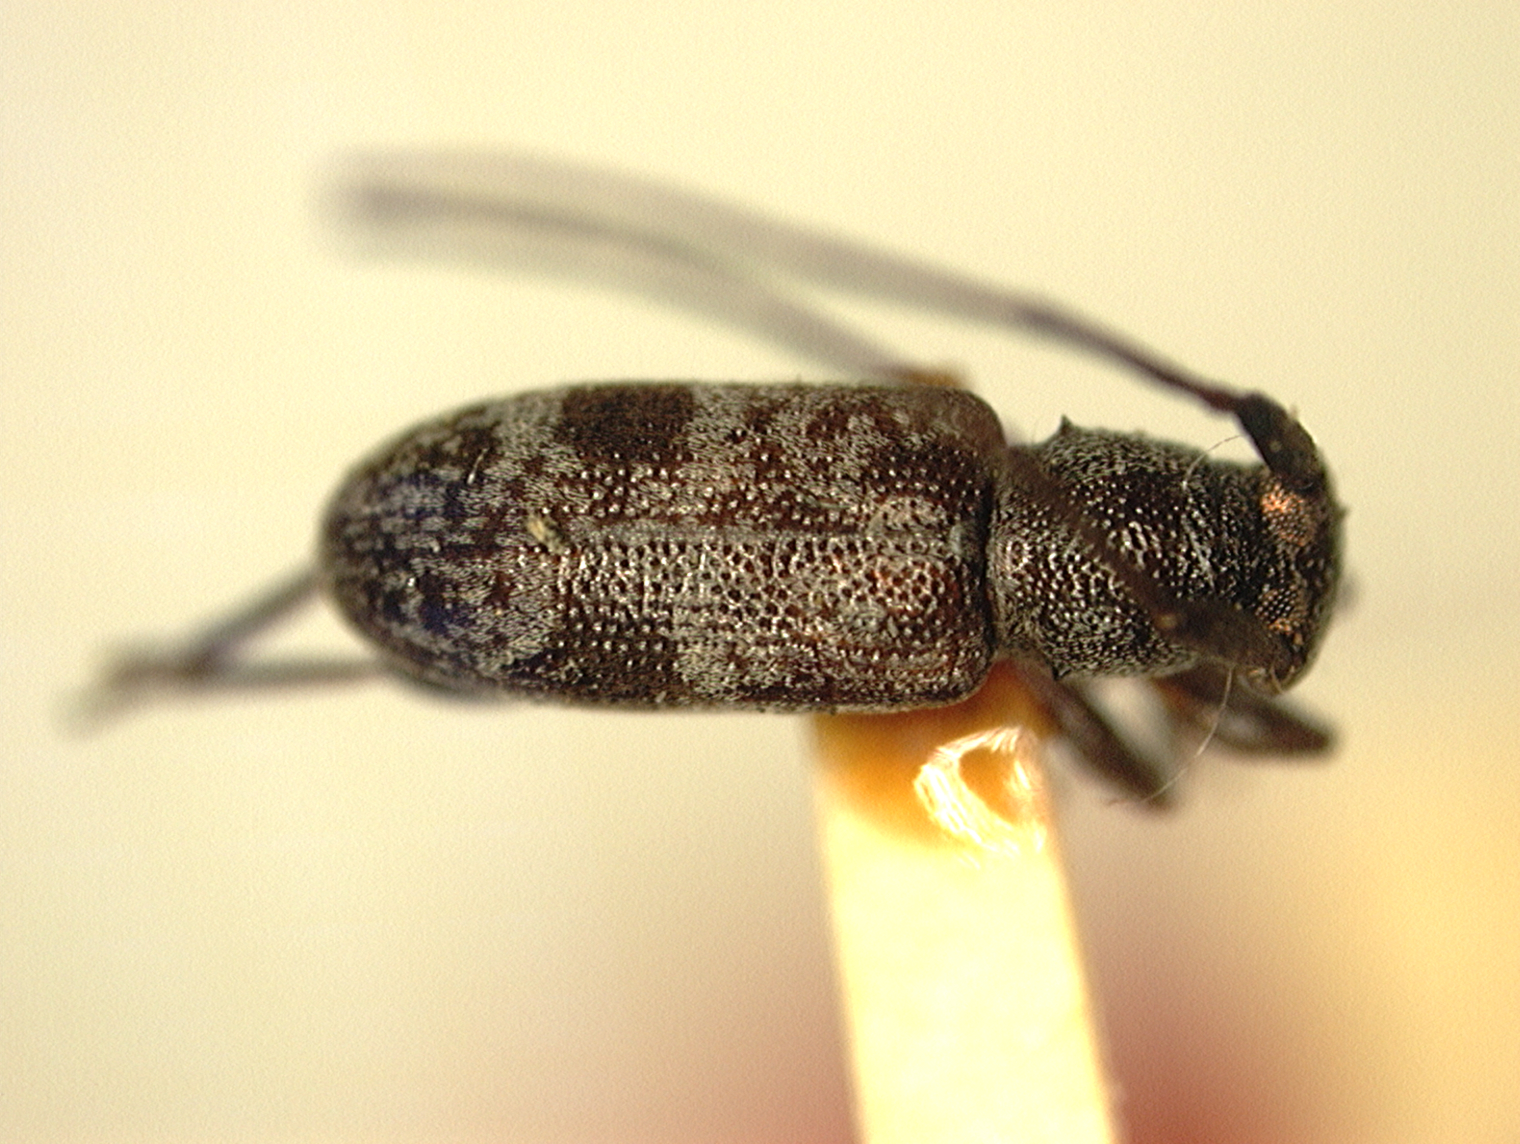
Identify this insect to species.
Miaena variegata
